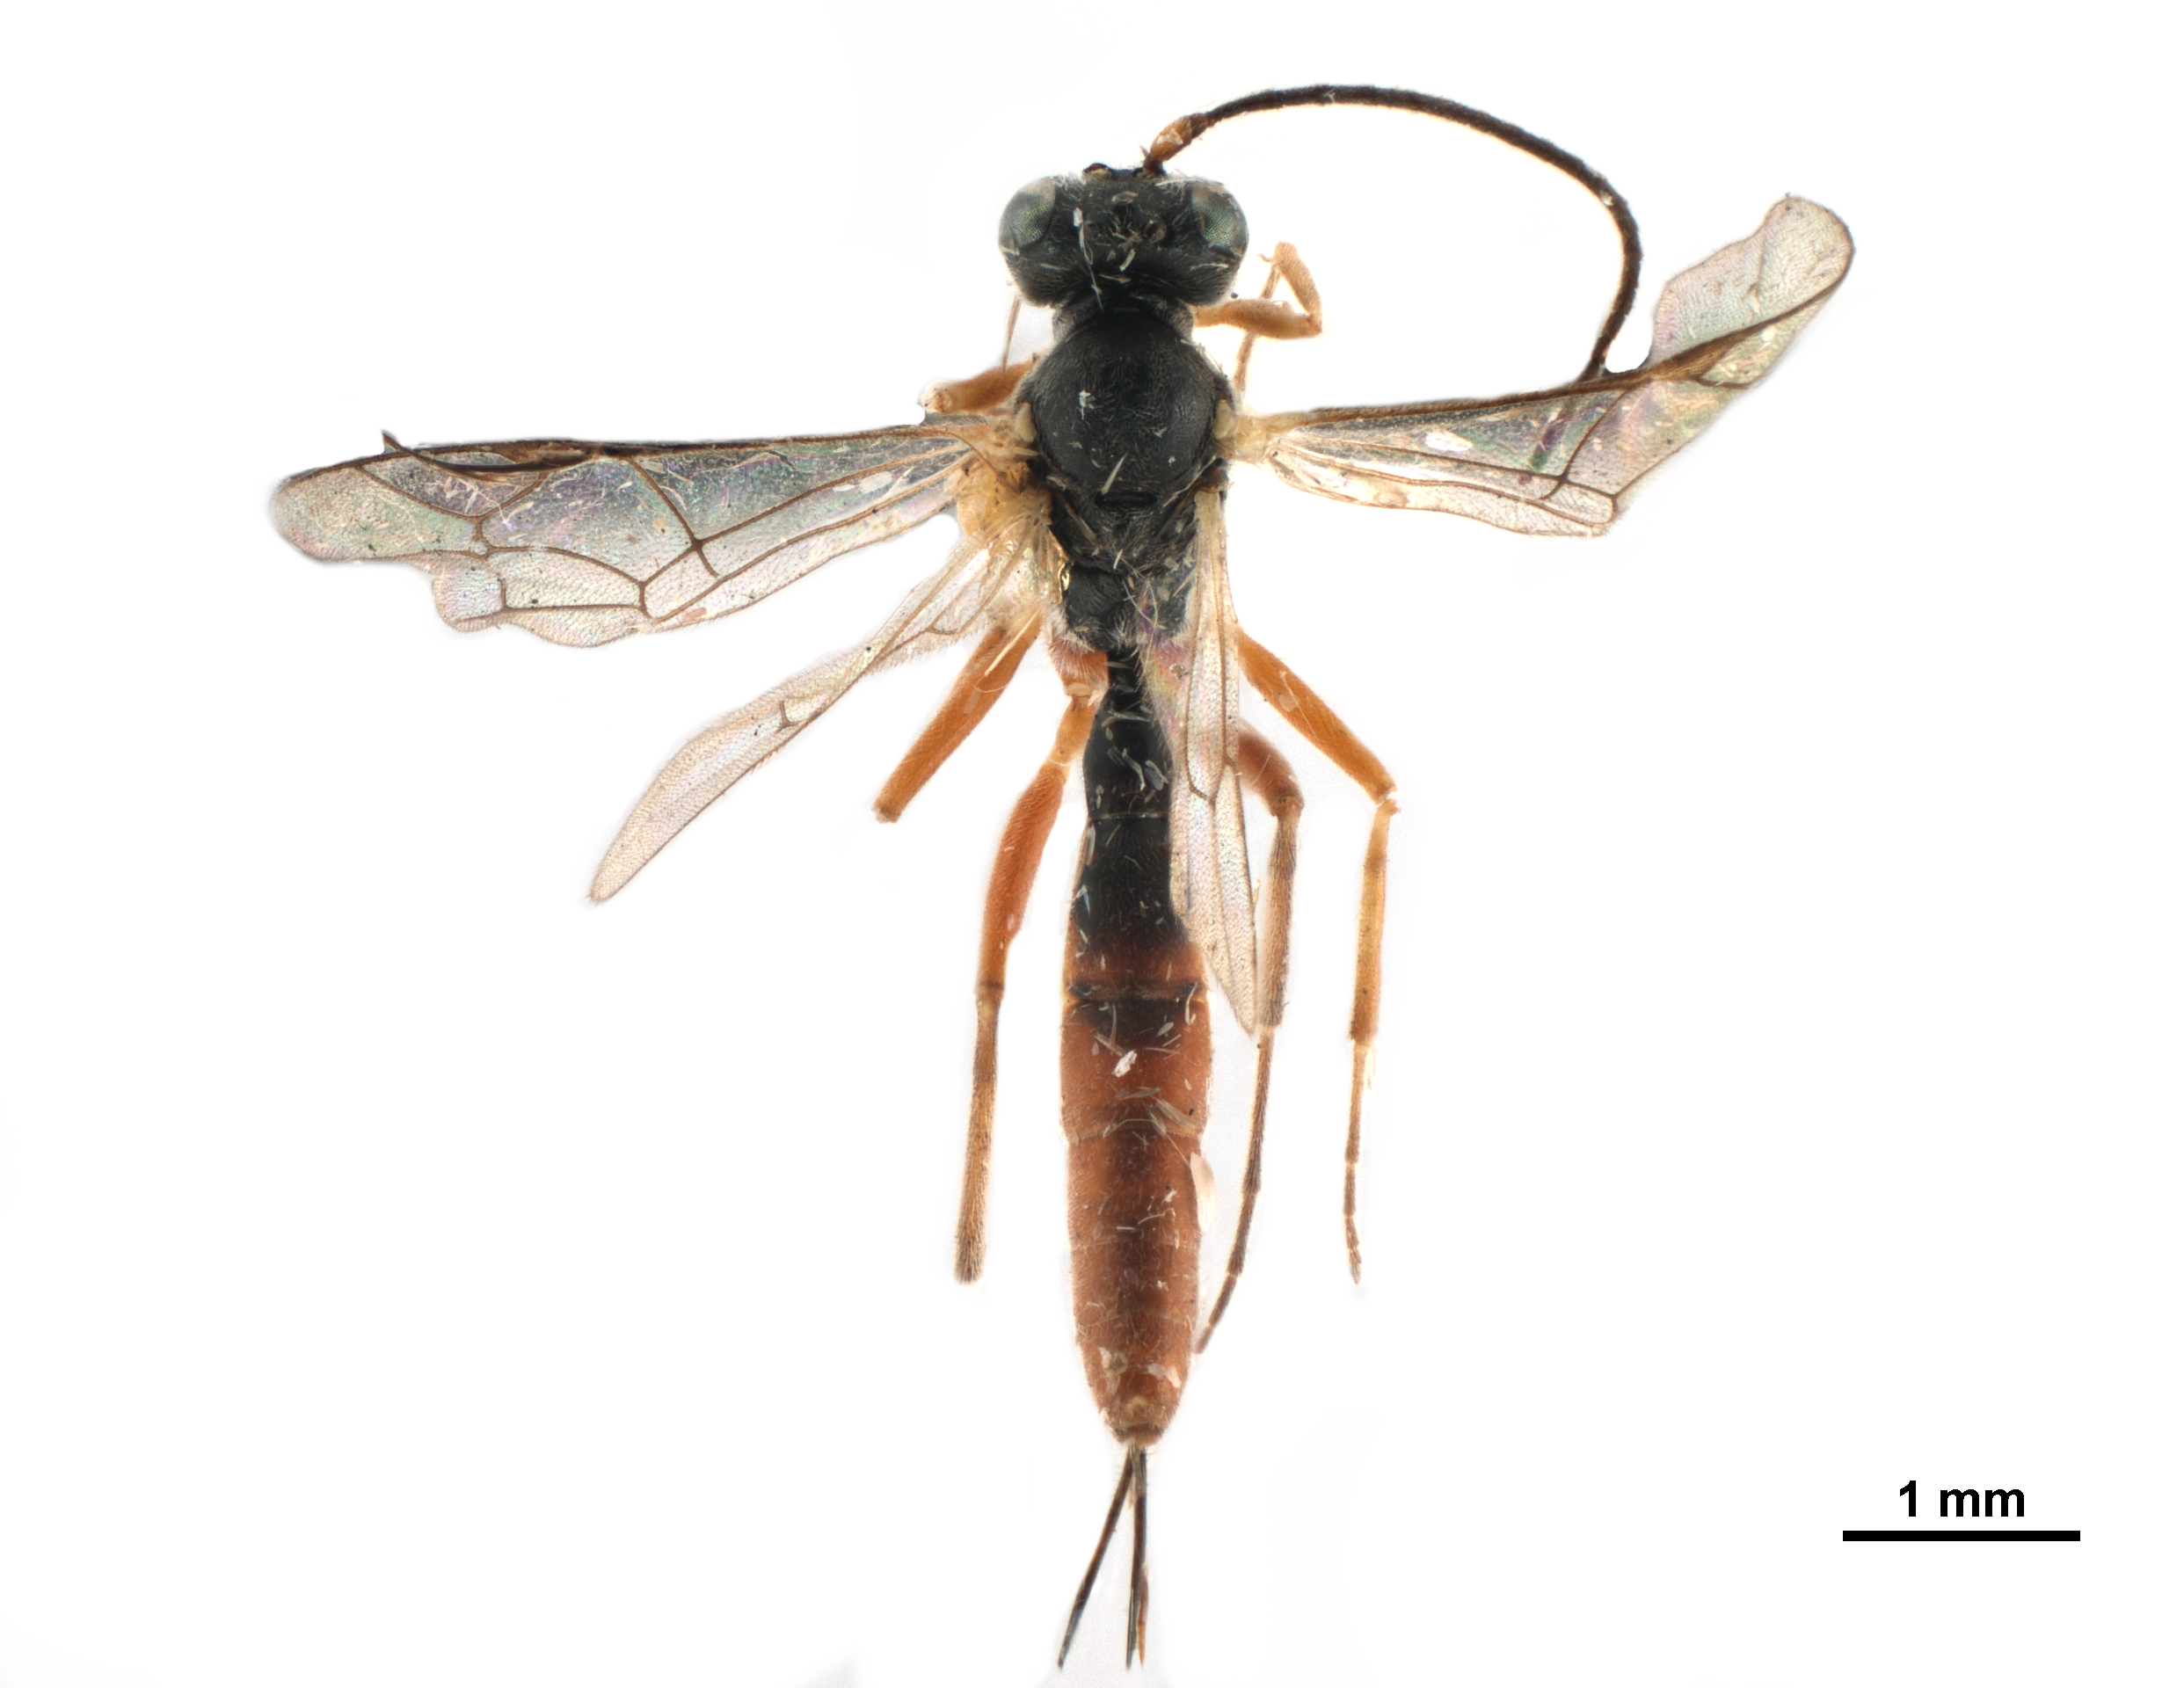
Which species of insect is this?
Cymodusopsis aristoteliae
